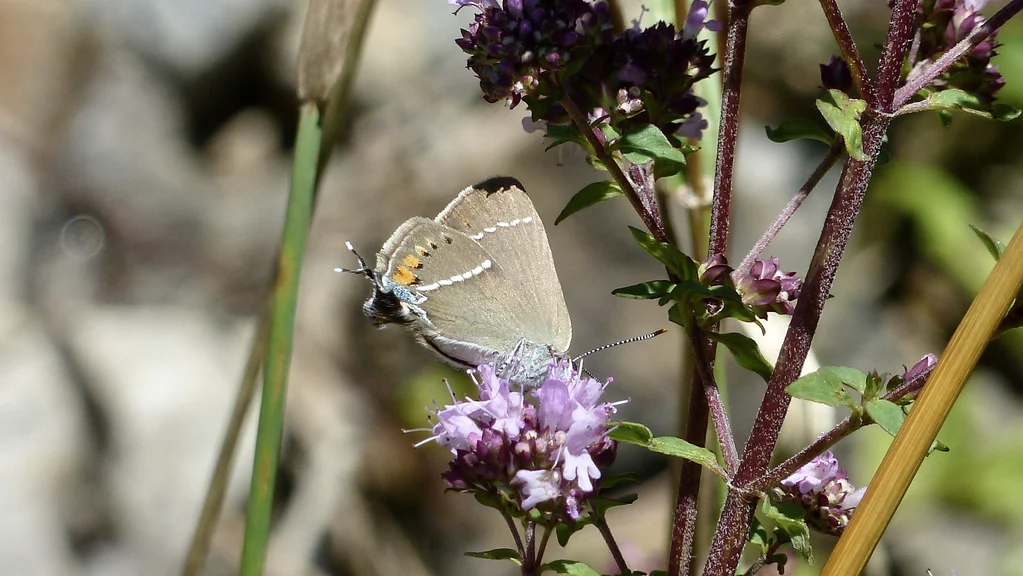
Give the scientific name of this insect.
Satyrium spini (also Tuttiola spini)
